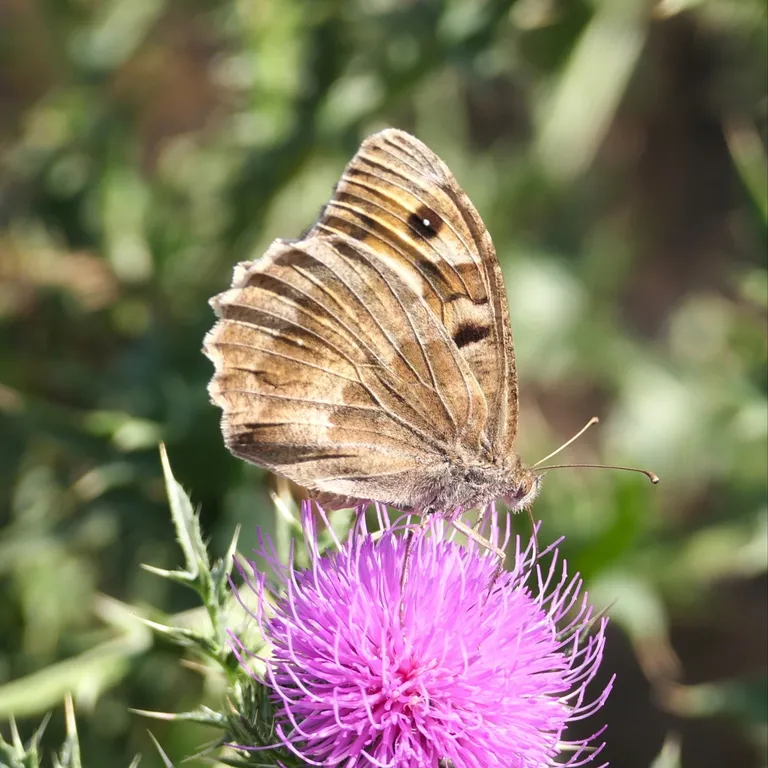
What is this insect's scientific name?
Chazara briseis (also Satyrus briseis)
